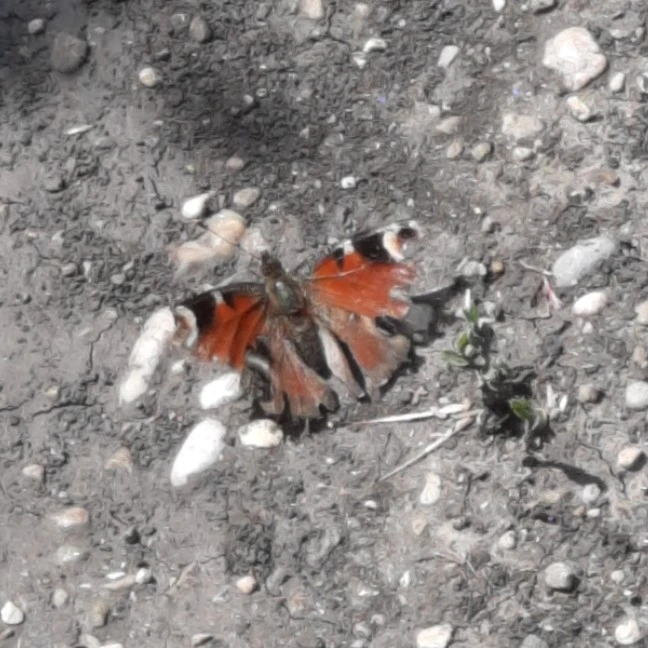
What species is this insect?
Aglais io
